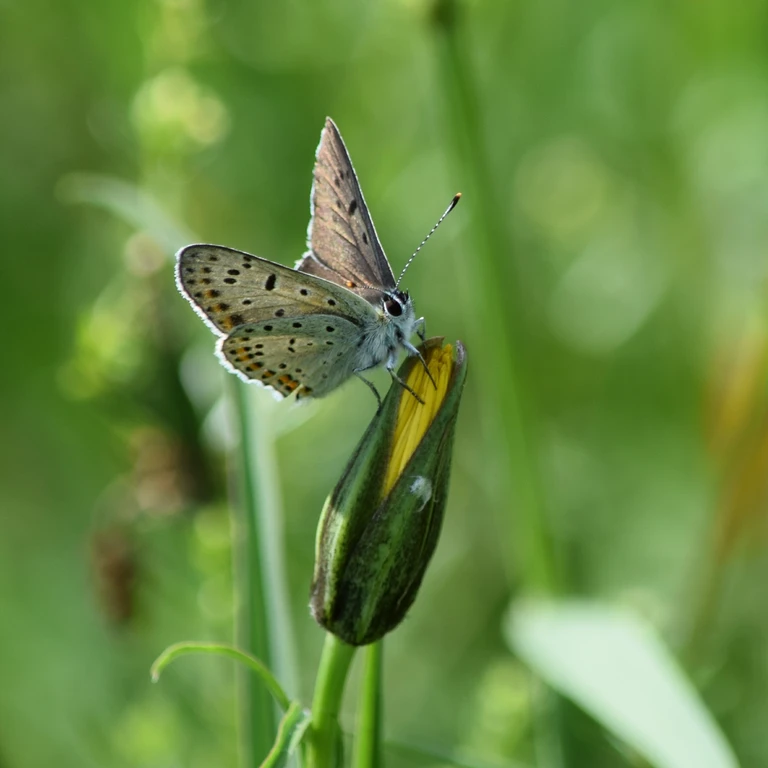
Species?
Lycaena tityrus (also Loweia tityrus)
